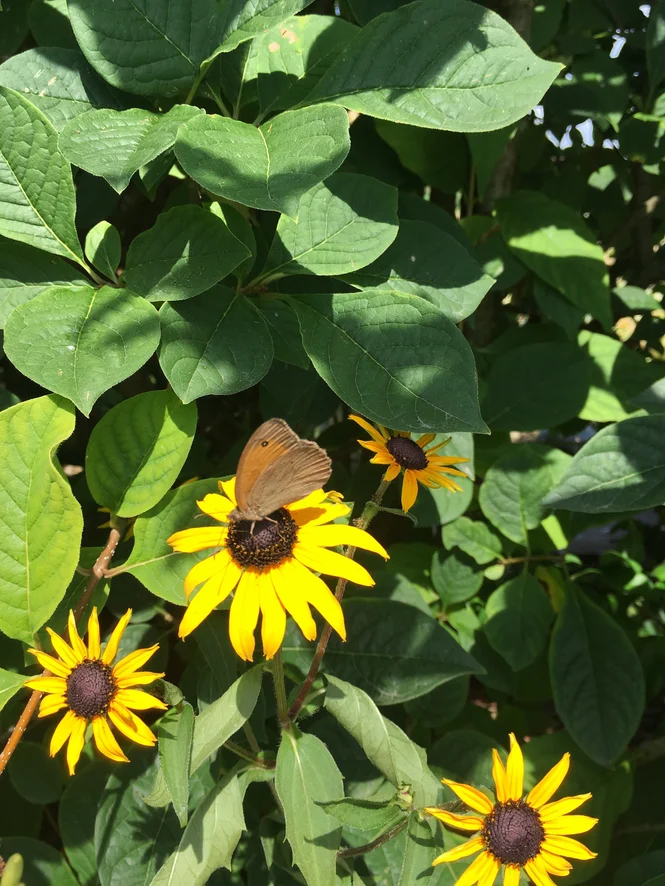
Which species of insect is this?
Maniola jurtina
